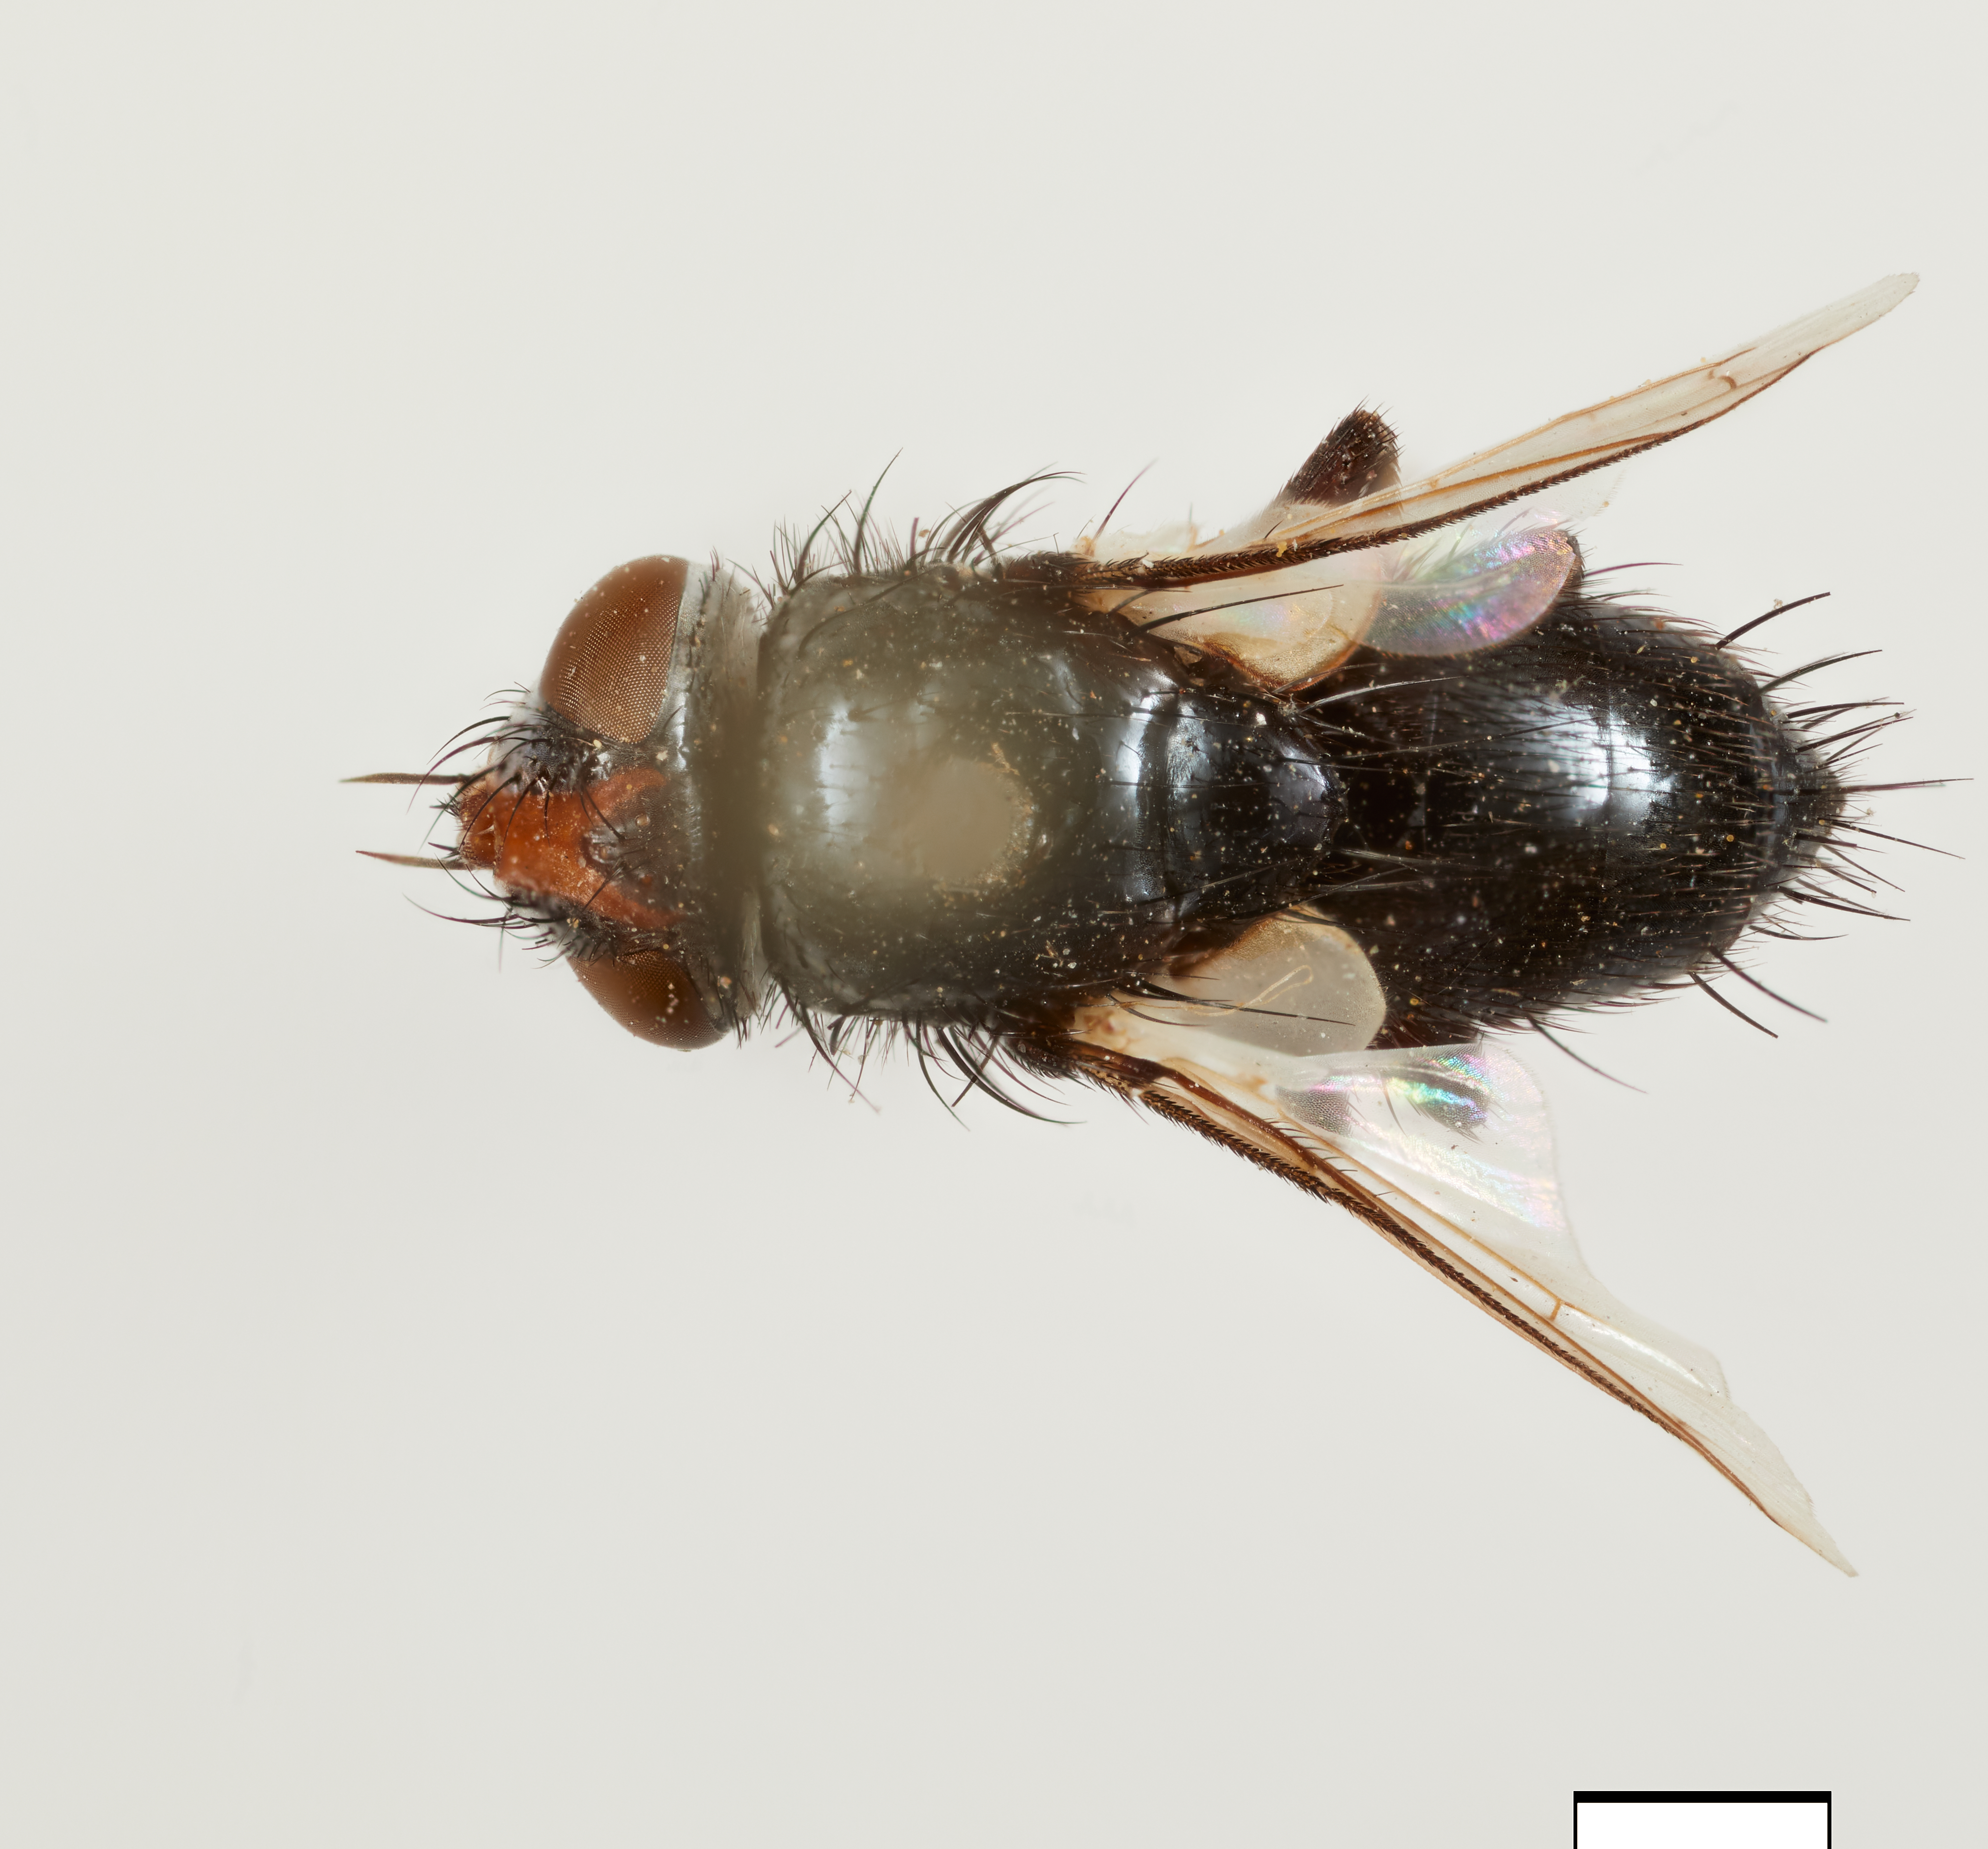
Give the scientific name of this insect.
Paraphosmophaga clavis
